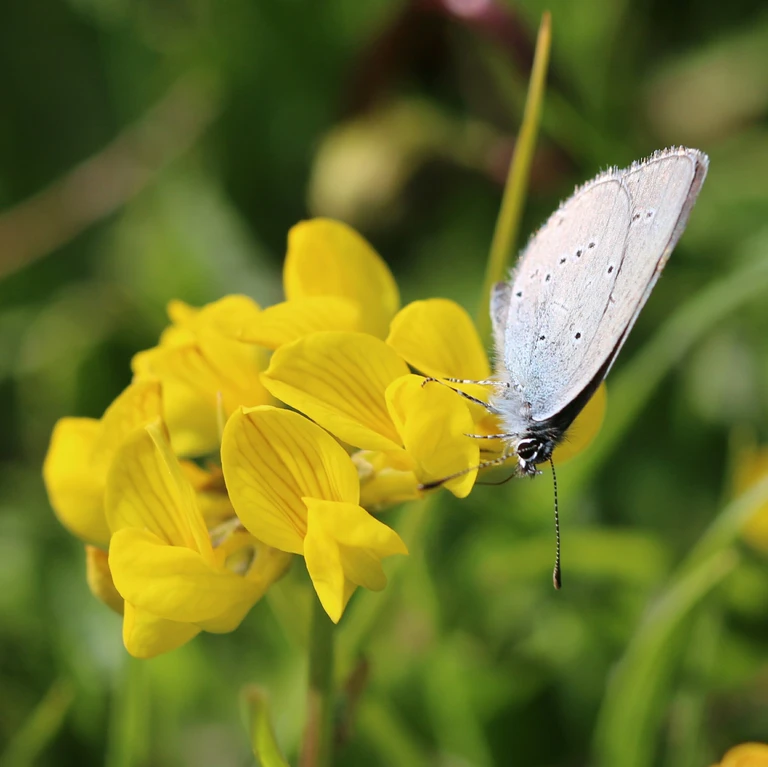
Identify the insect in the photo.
Cupido minimus
